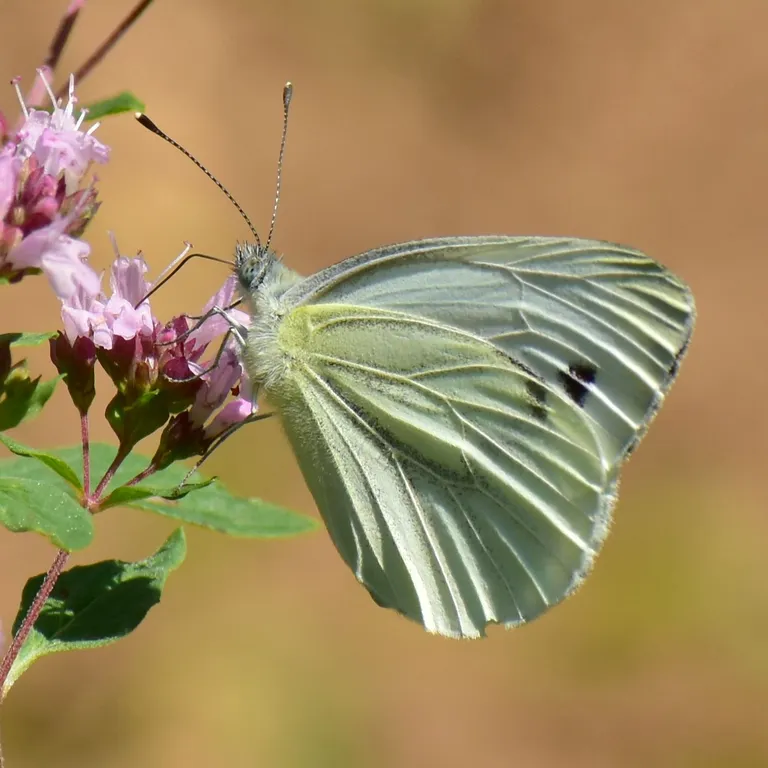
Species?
Pieris napi
